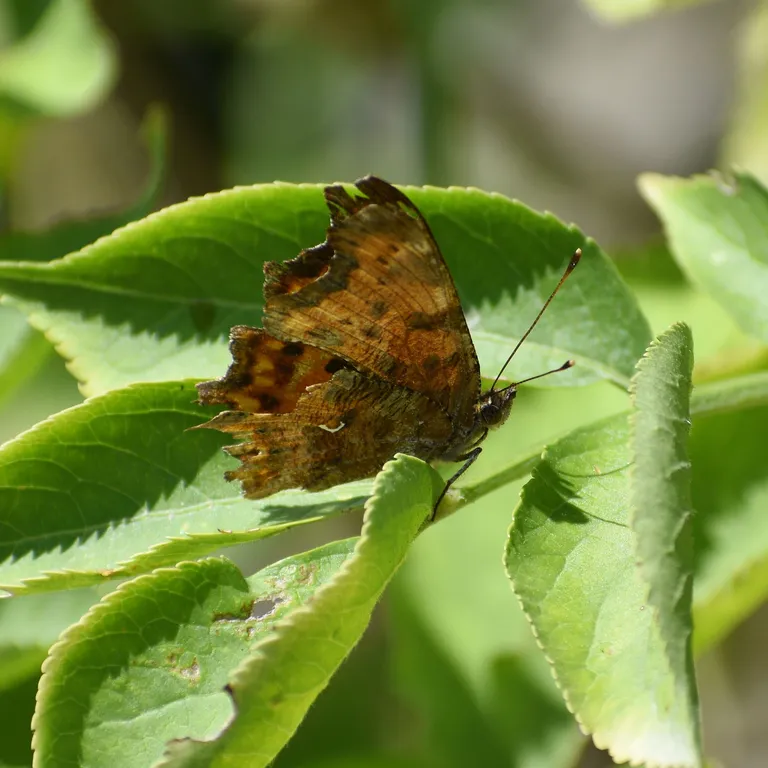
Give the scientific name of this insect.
Polygonia c-album
